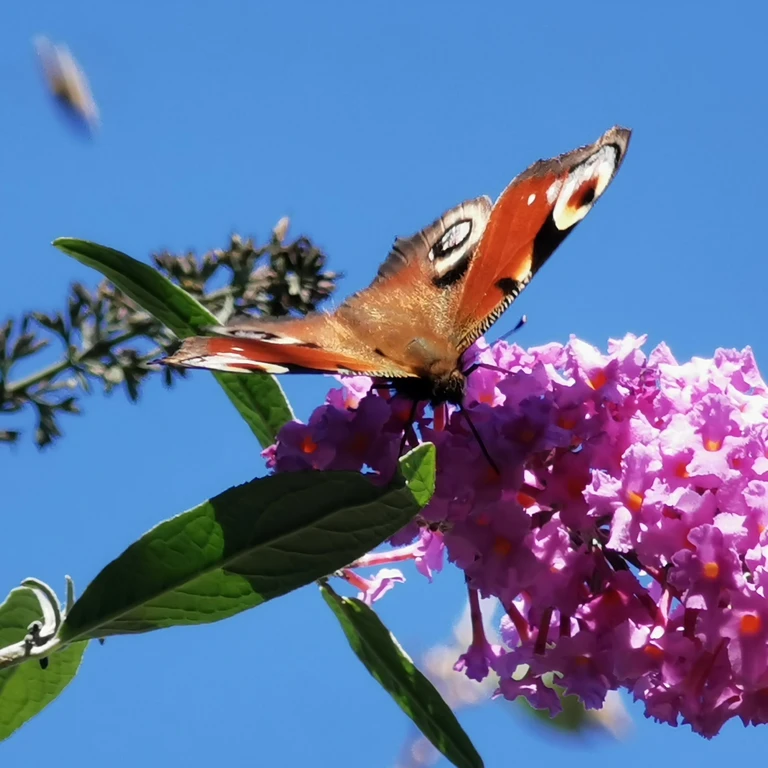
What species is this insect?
Aglais io
